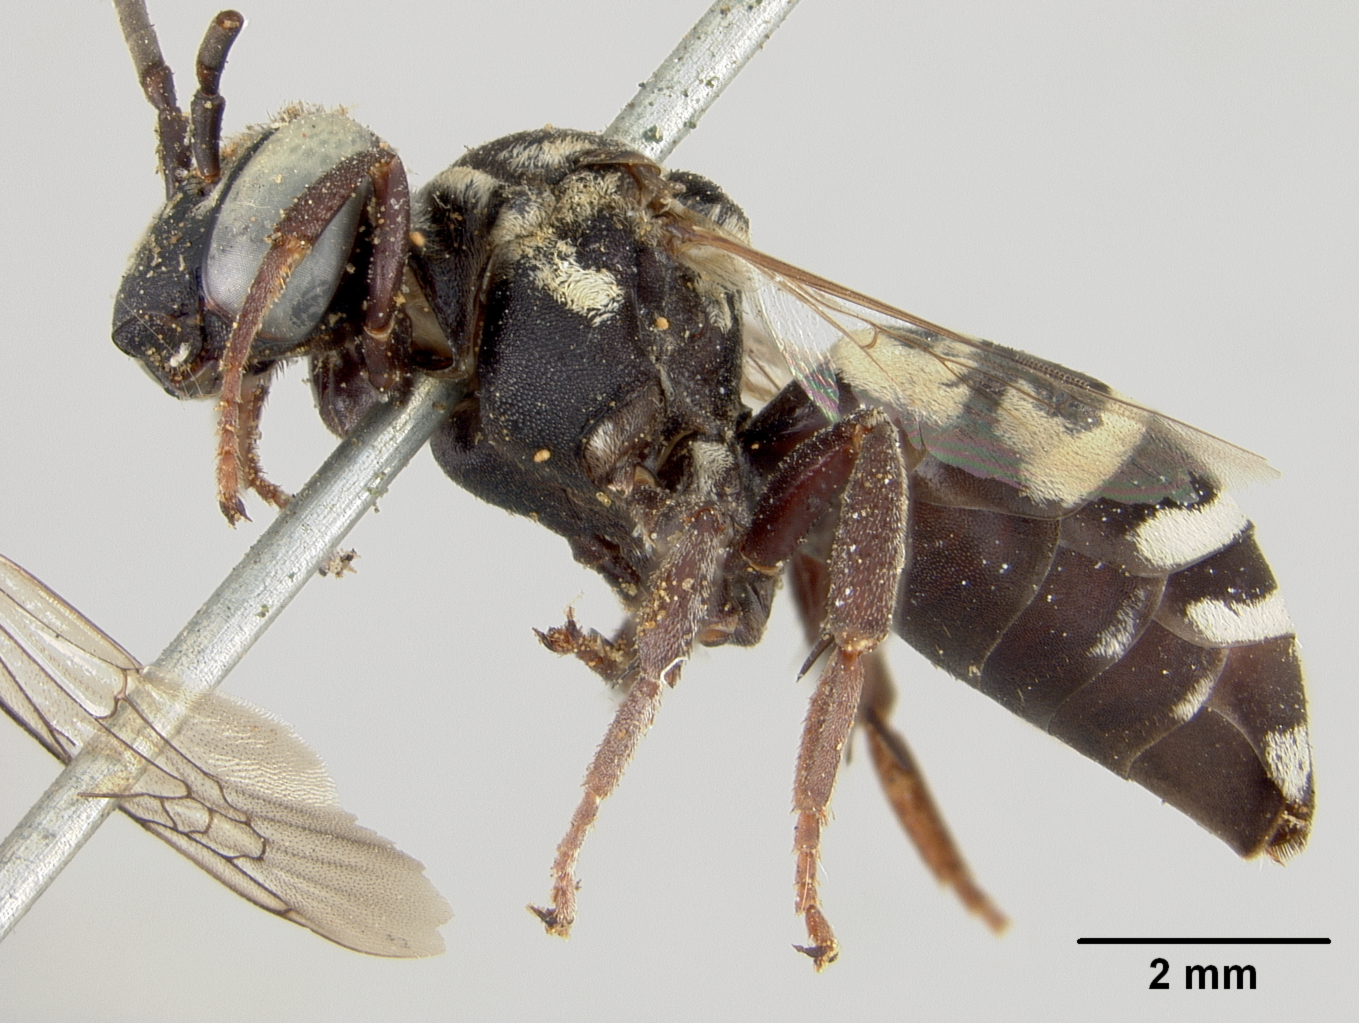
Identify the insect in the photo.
Triepeolus coquilletti
